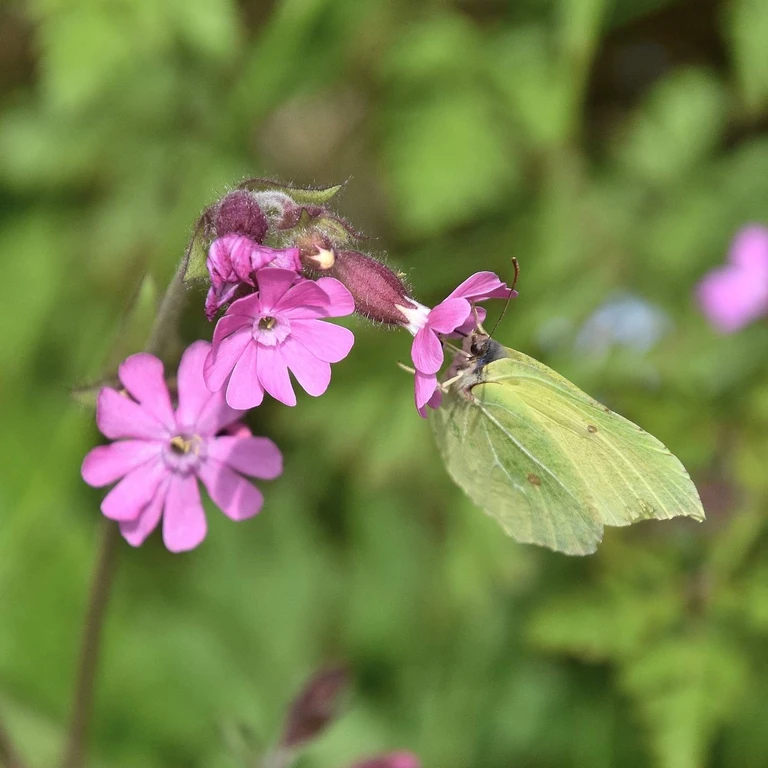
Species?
Gonepteryx rhamni
